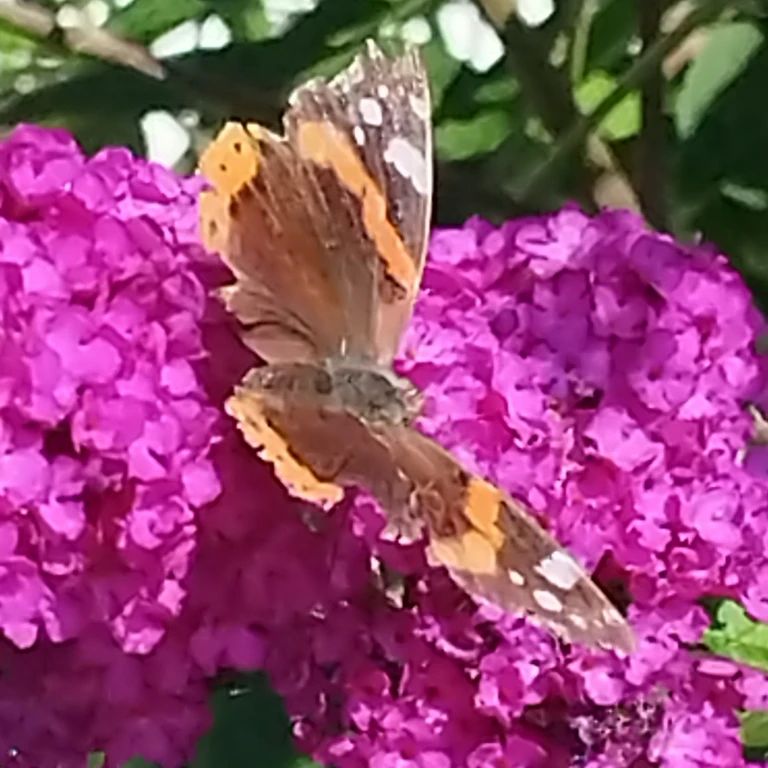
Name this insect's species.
Vanessa atalanta
